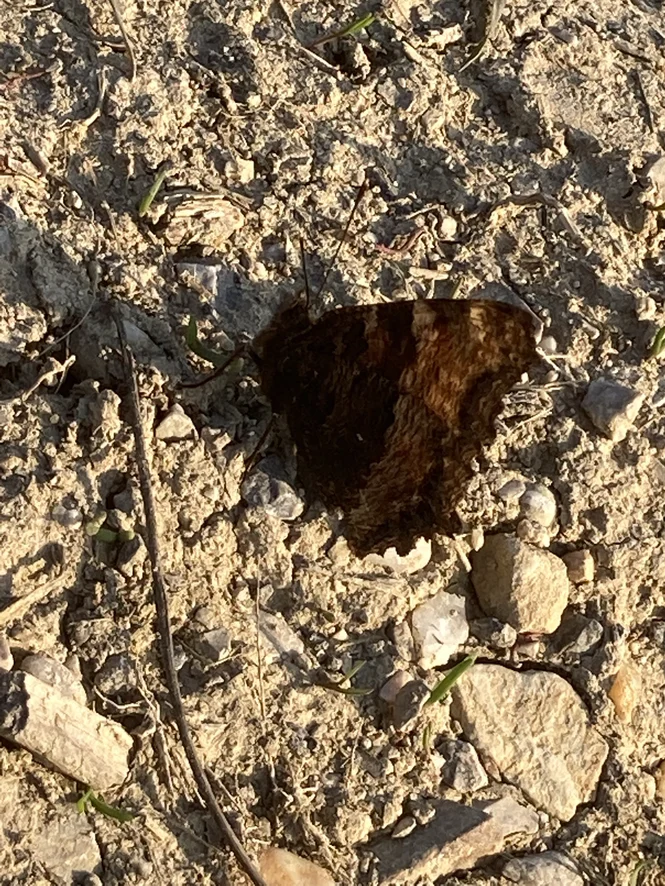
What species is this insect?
Nymphalis polychloros
